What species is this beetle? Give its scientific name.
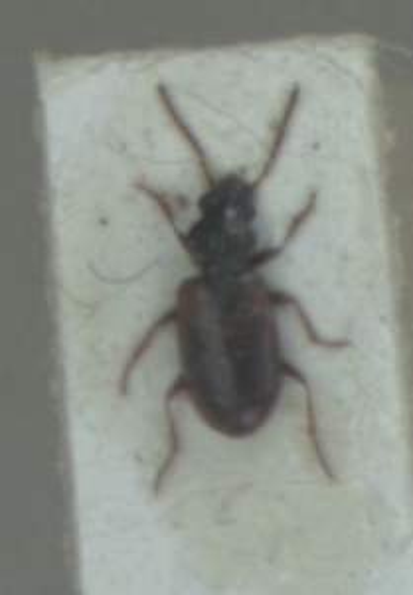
Bembidion ephippium
